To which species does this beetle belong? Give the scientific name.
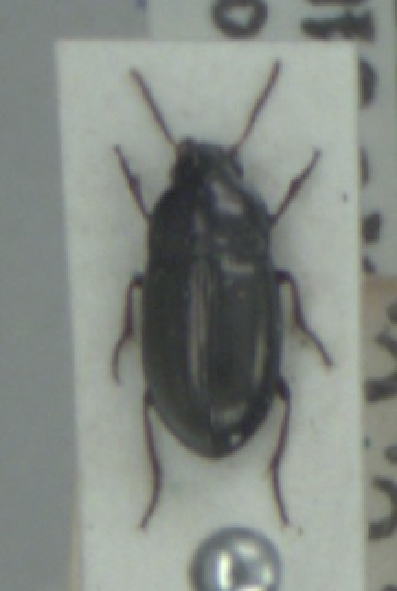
Amara tibialis
